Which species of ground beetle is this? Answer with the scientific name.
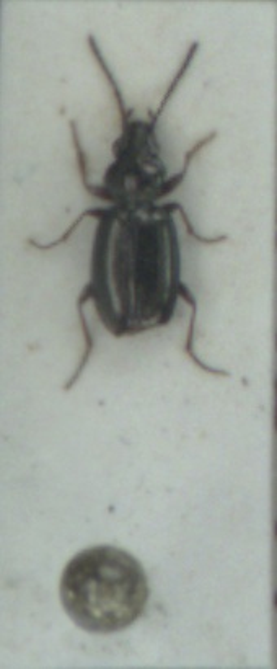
Bembidion lampros
